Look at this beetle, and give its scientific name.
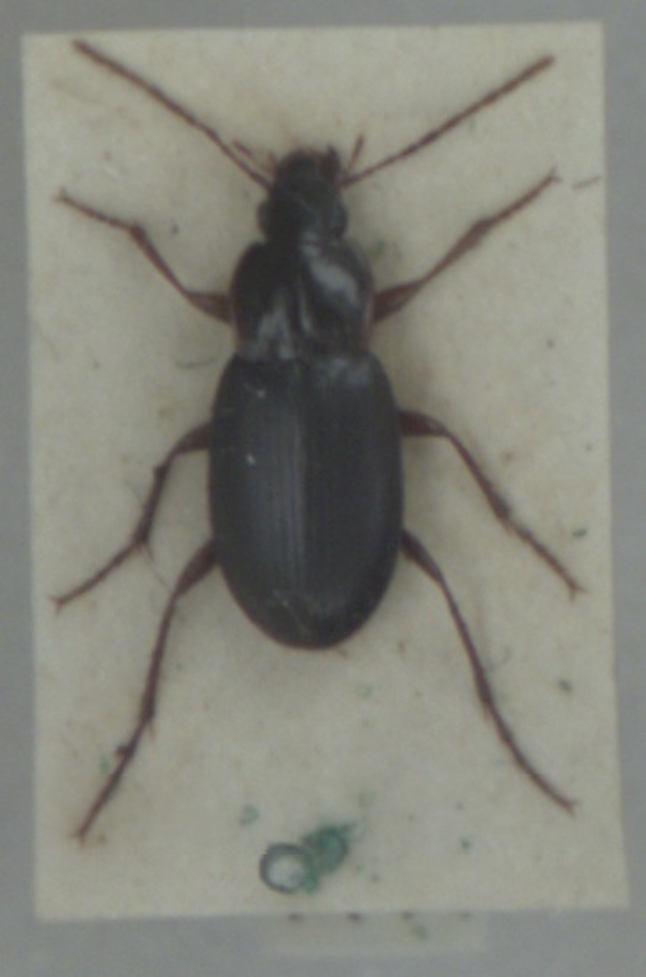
Calathus micropterus
